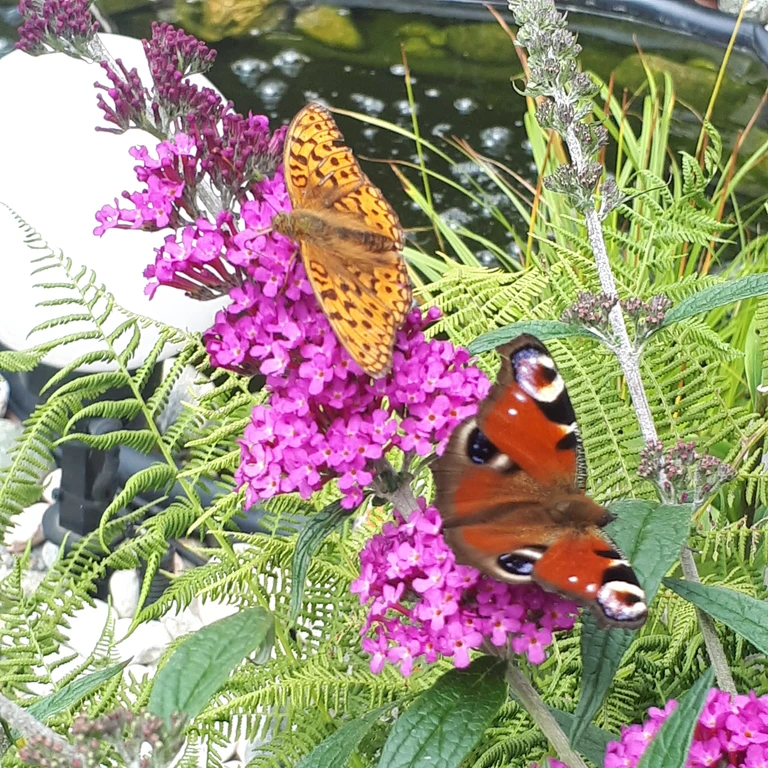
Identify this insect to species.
Aglais io
